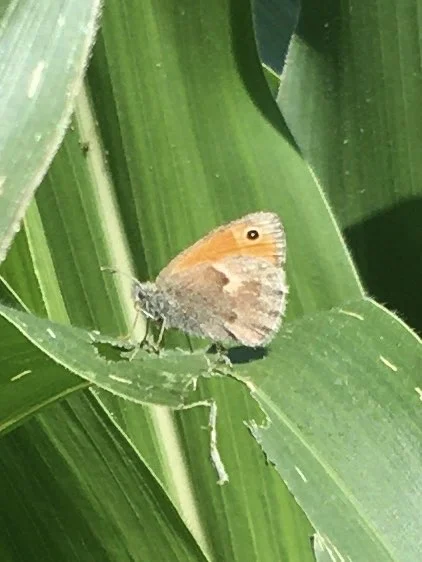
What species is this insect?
Coenonympha pamphilus
